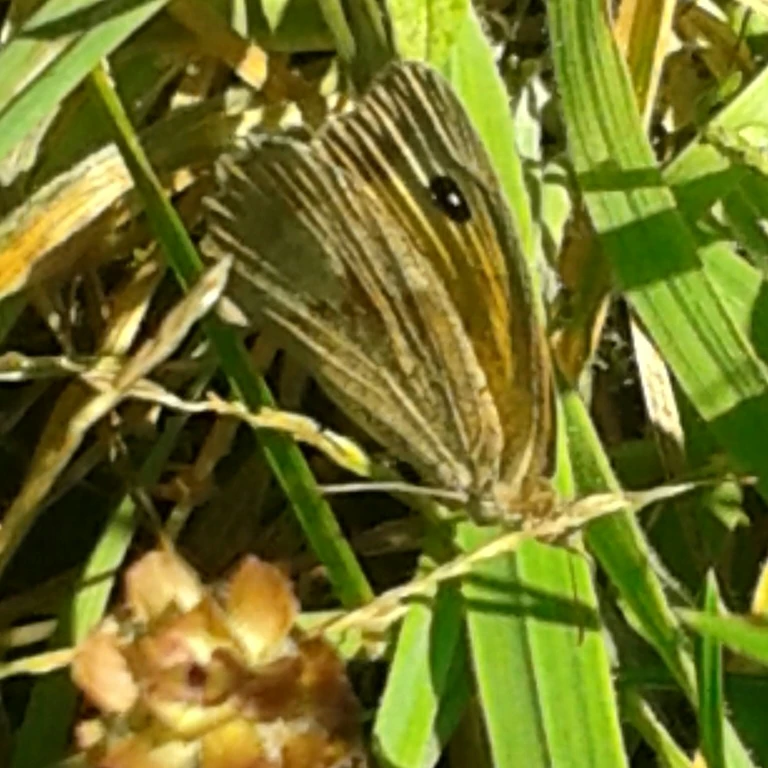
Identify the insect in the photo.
Maniola jurtina
